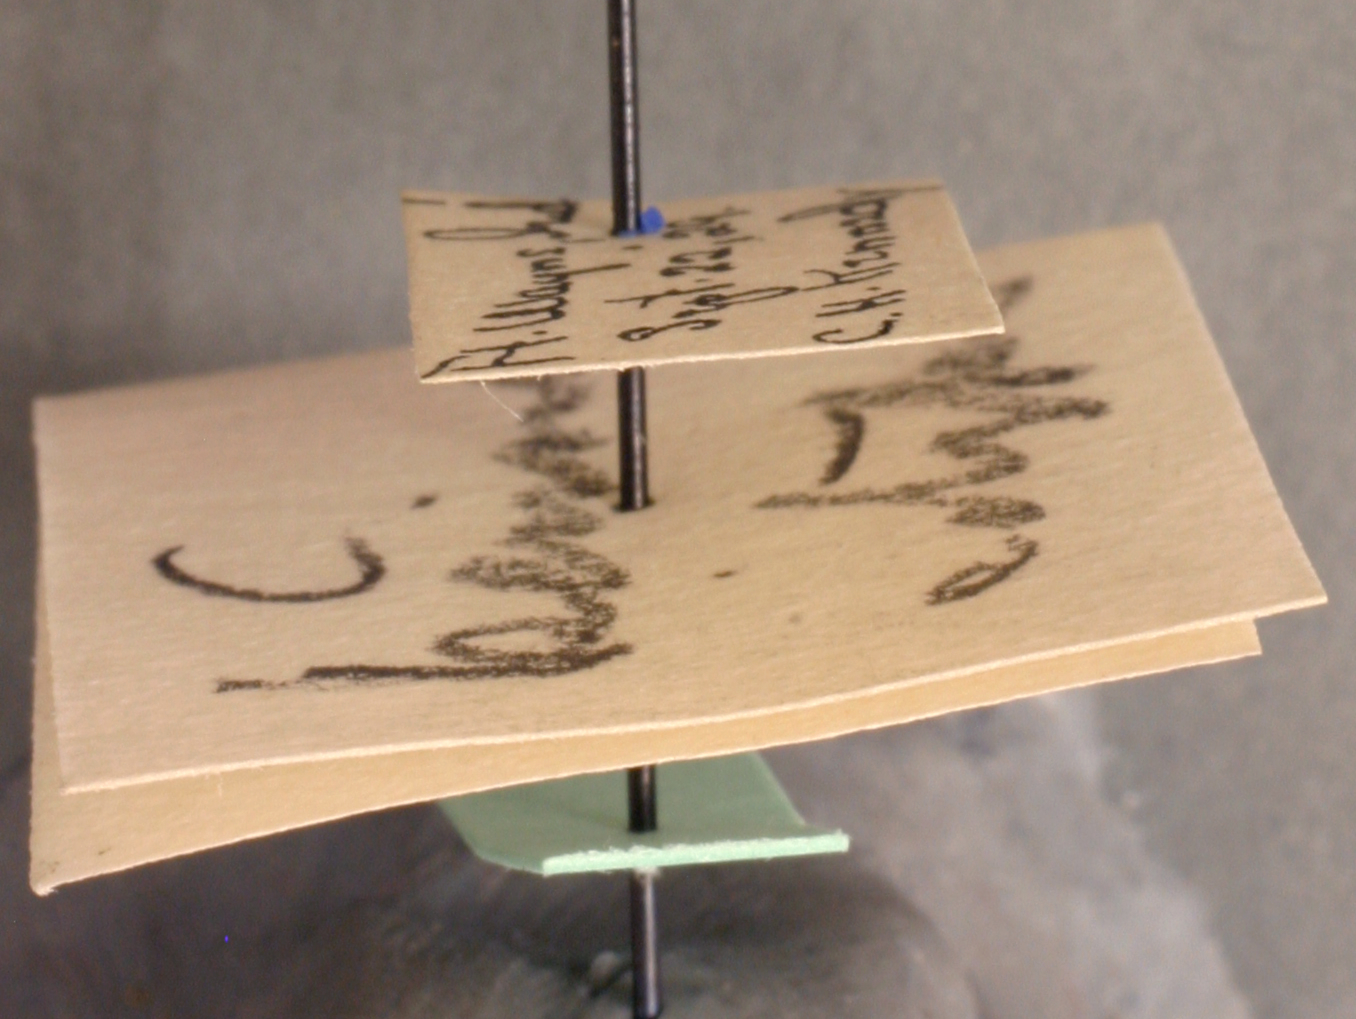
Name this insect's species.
Crematogaster kennedyi
